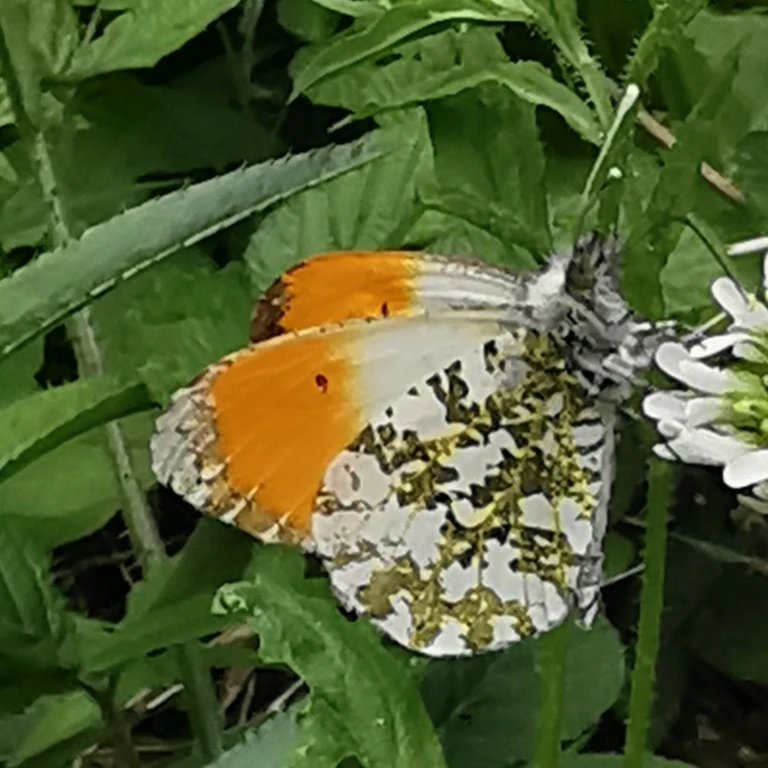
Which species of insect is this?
Anthocharis cardamines
